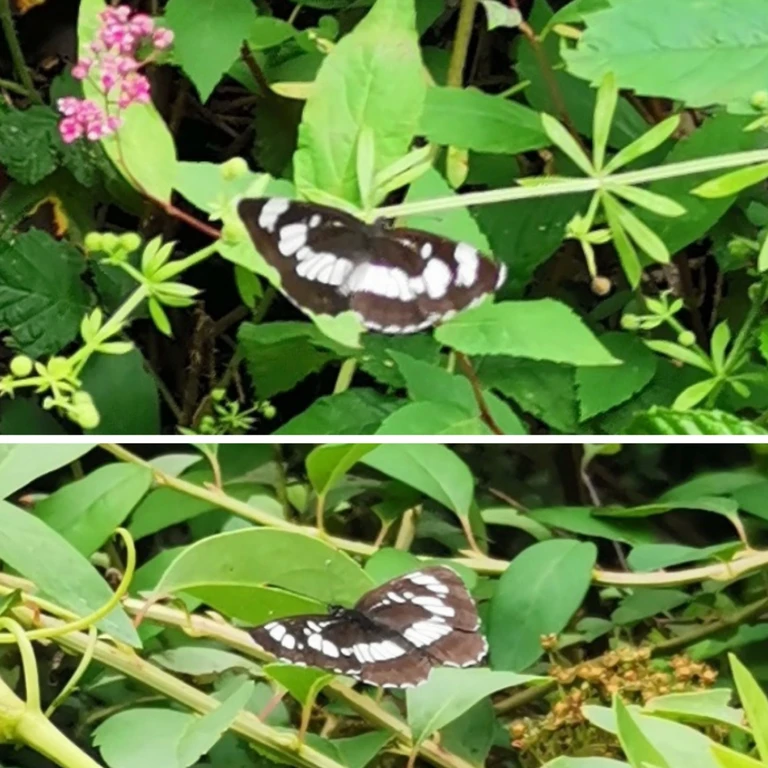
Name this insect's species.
Neptis rivularis
